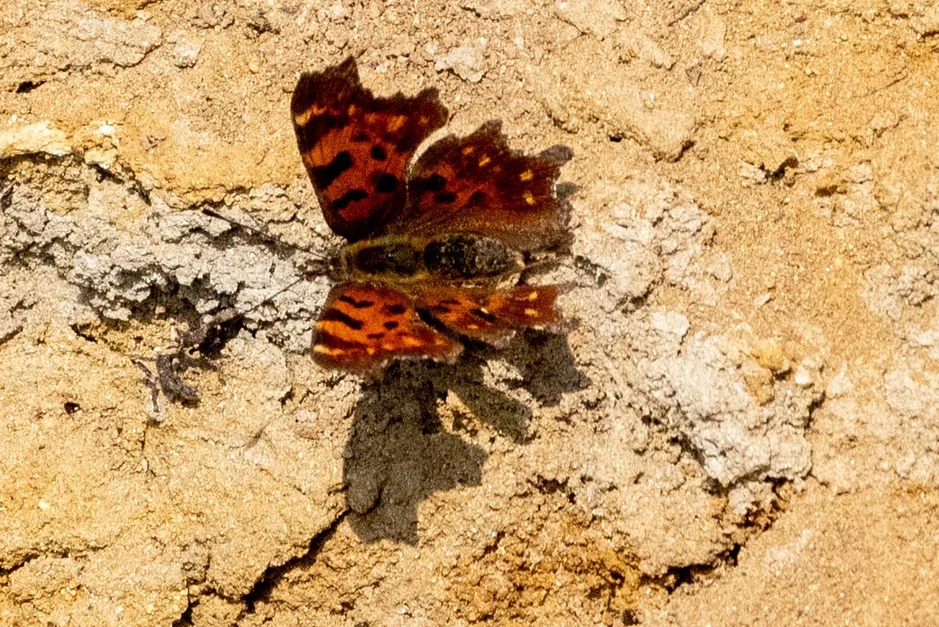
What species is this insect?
Polygonia c-album
